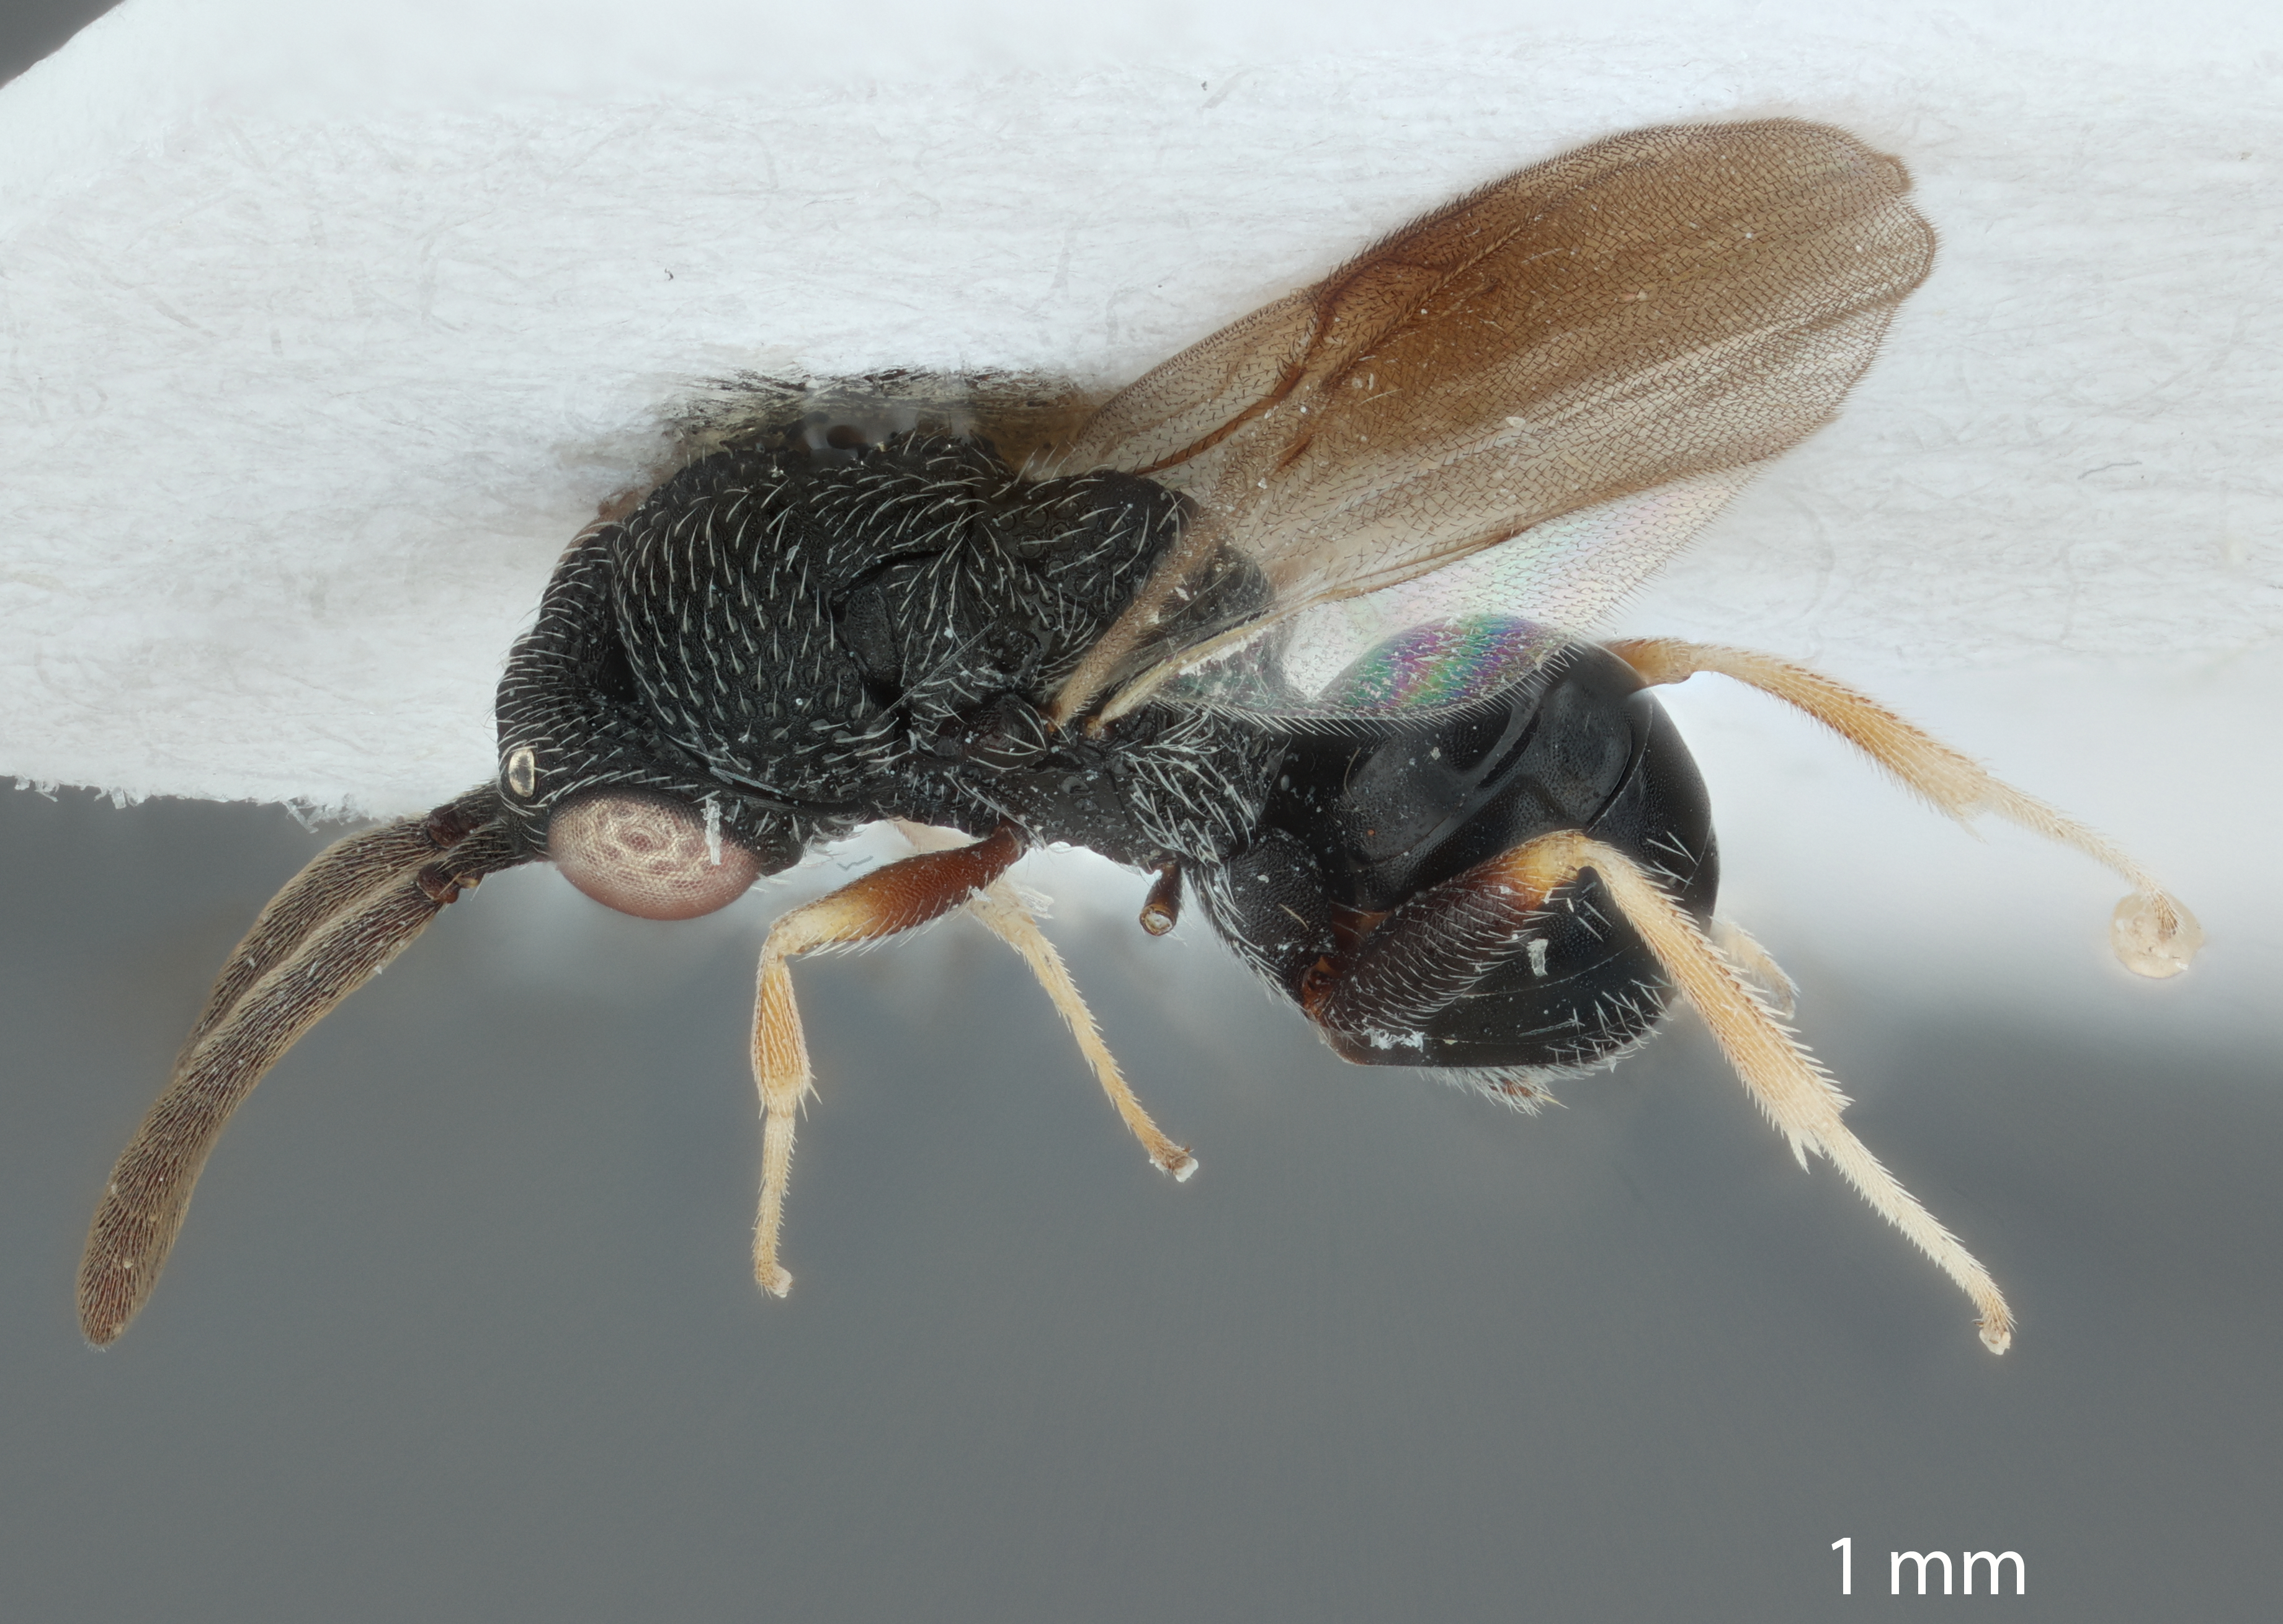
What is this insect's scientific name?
Khamul gothmogi
